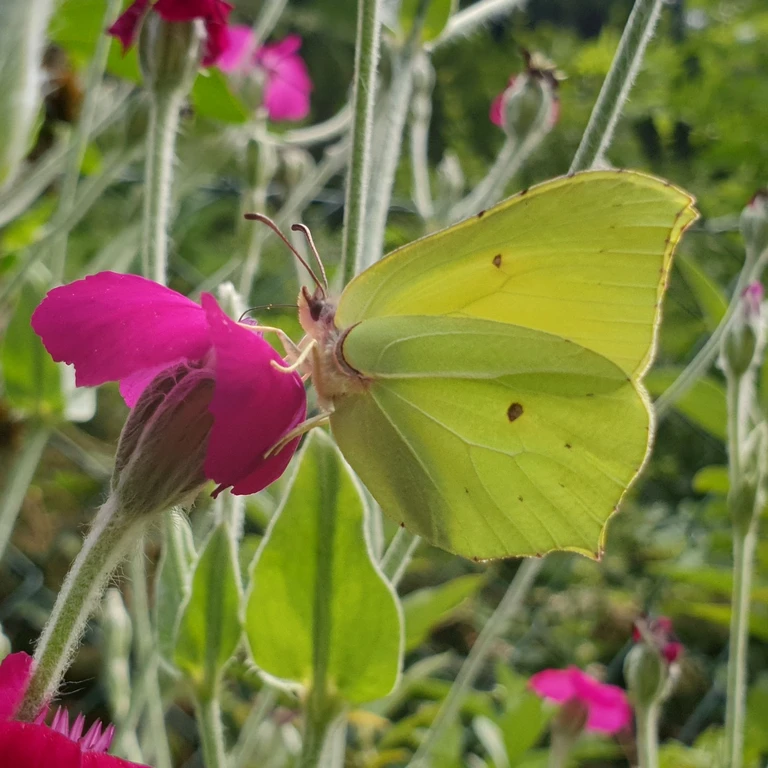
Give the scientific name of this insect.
Gonepteryx rhamni
